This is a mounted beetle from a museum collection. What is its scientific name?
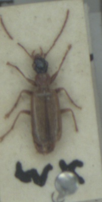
Demetrias atricapillus
